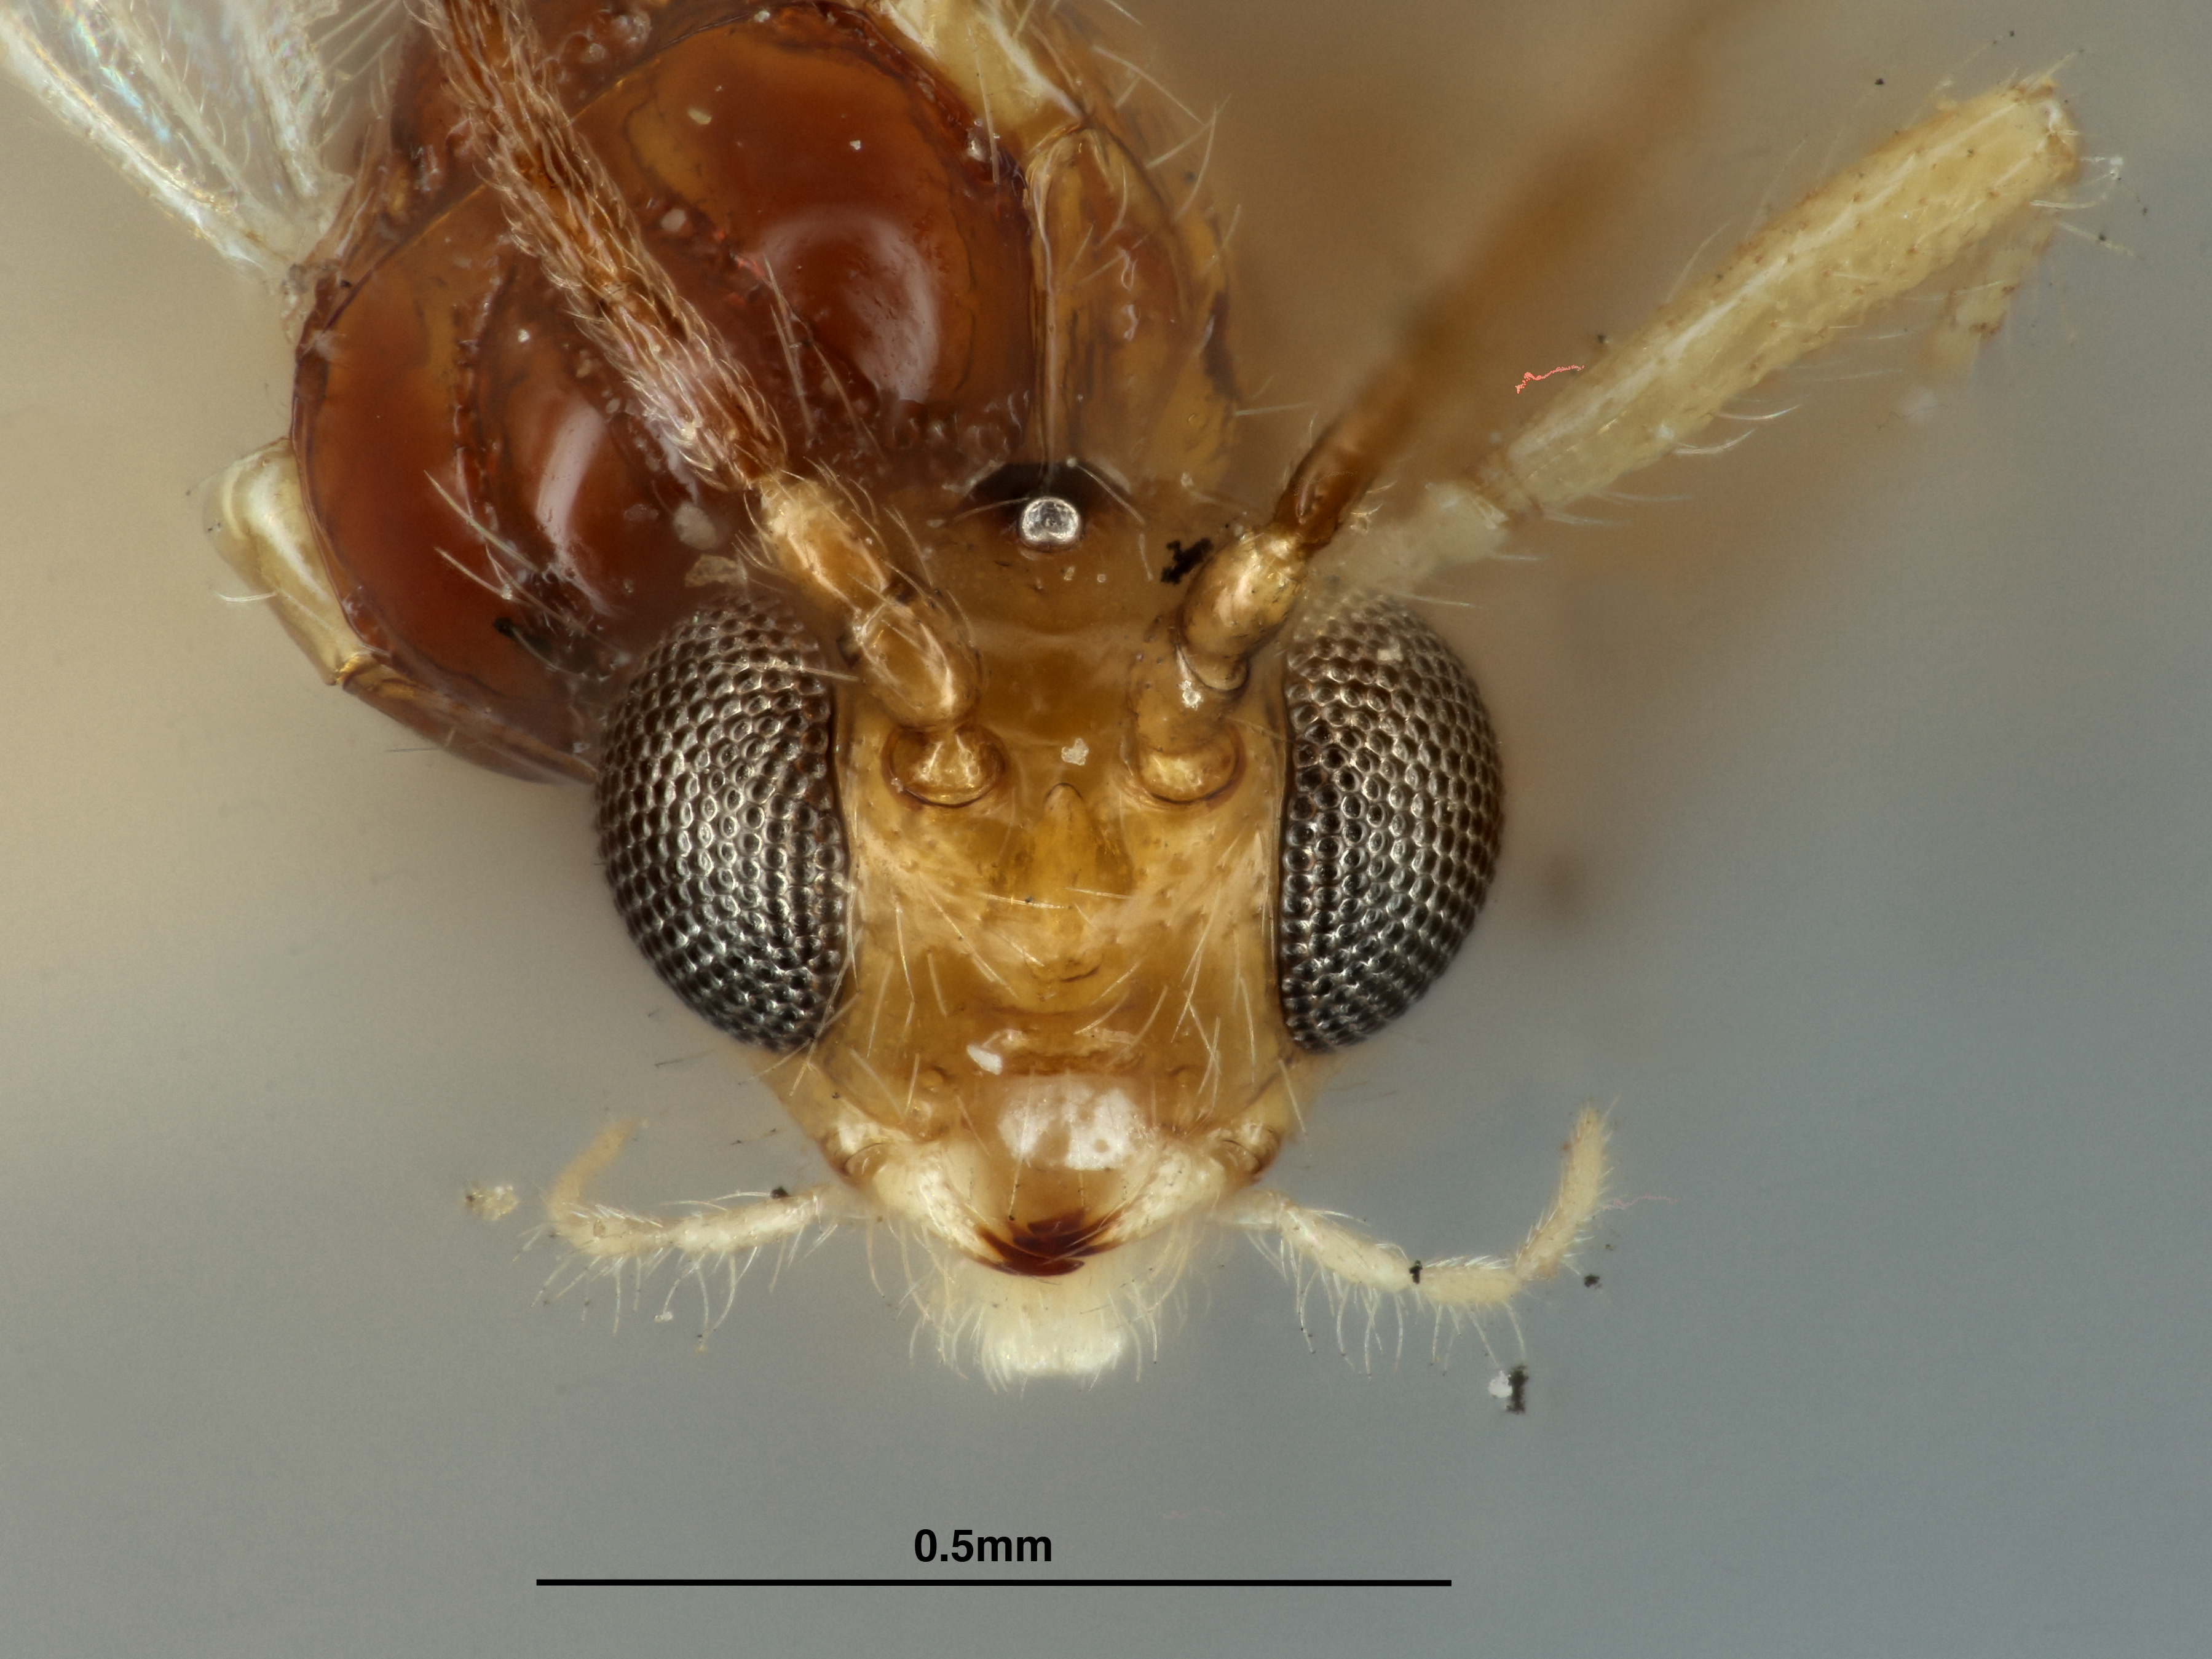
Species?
Hormius albipes
